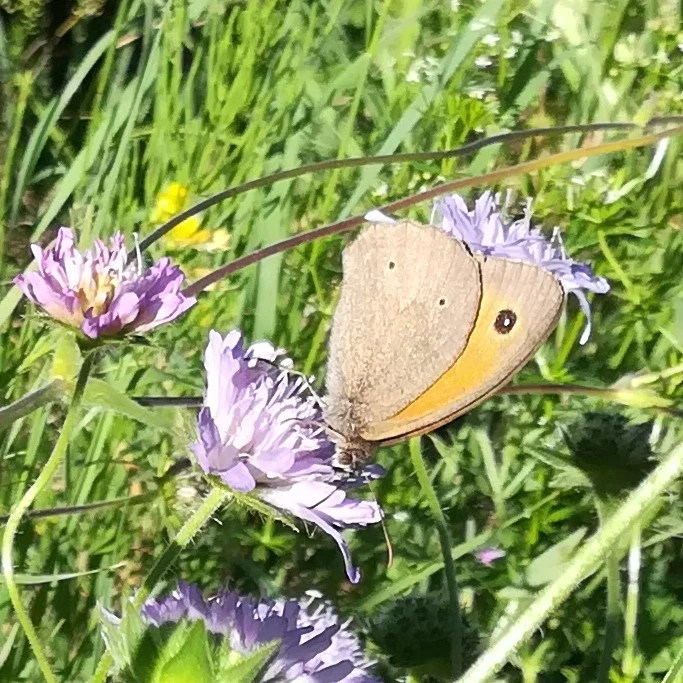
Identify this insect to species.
Maniola jurtina
